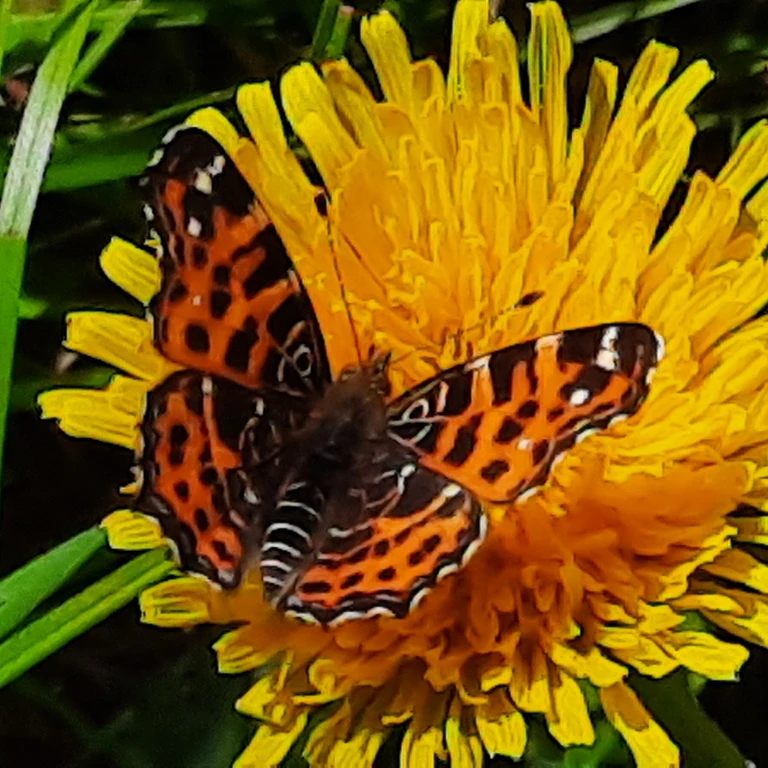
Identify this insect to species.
Araschnia levana
